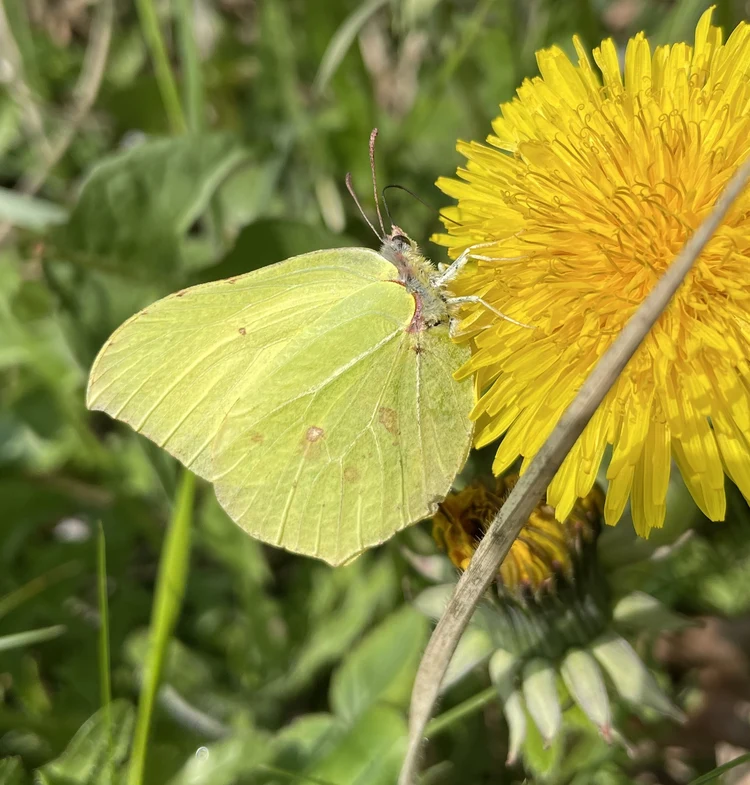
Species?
Gonepteryx rhamni
